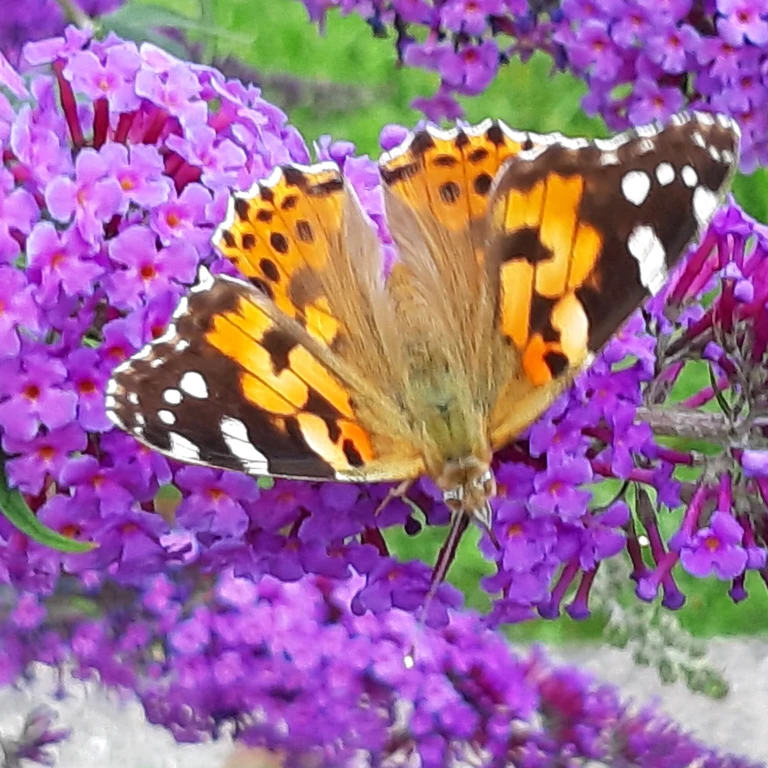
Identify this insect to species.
Vanessa cardui
